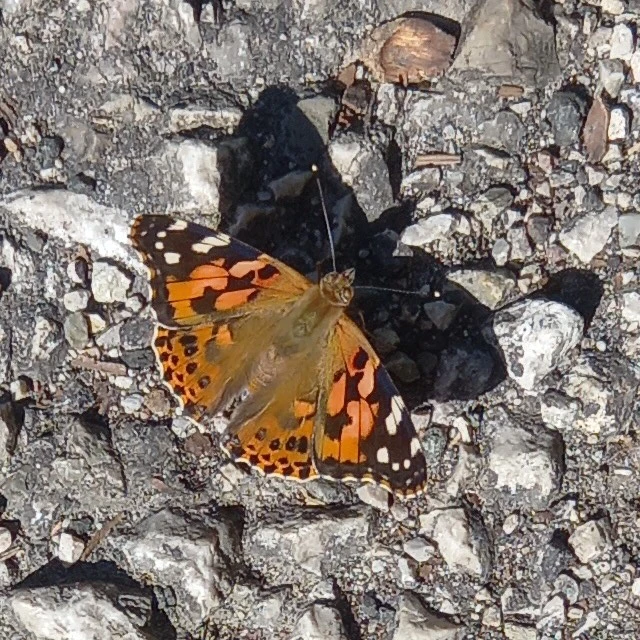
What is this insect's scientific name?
Vanessa cardui
